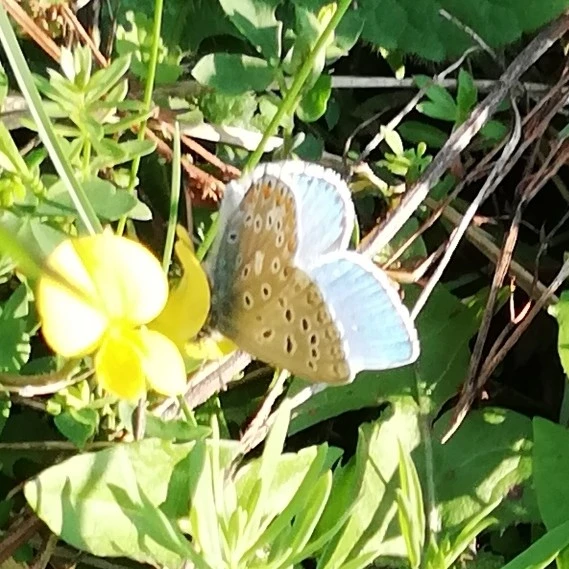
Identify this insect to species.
Polyommatus icarus
